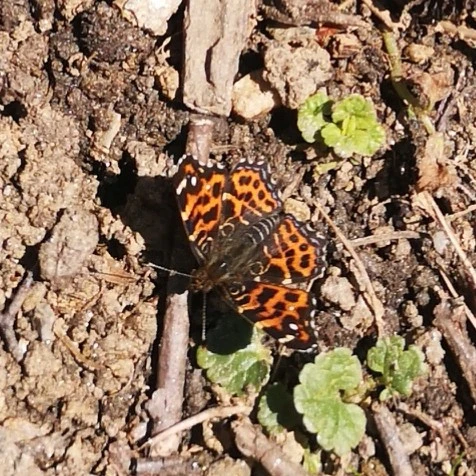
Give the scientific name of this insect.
Araschnia levana
